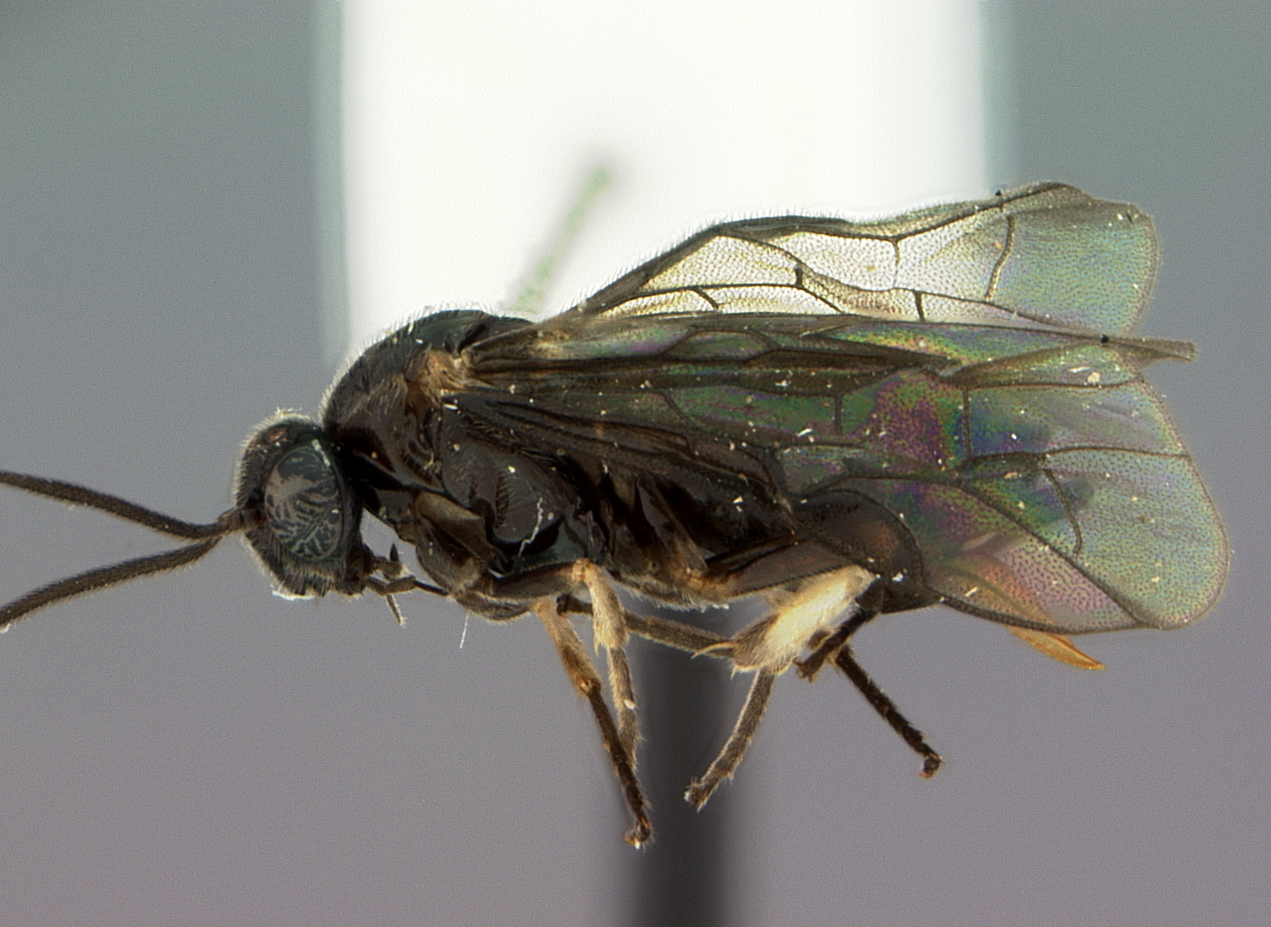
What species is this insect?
Atomacera ebena
